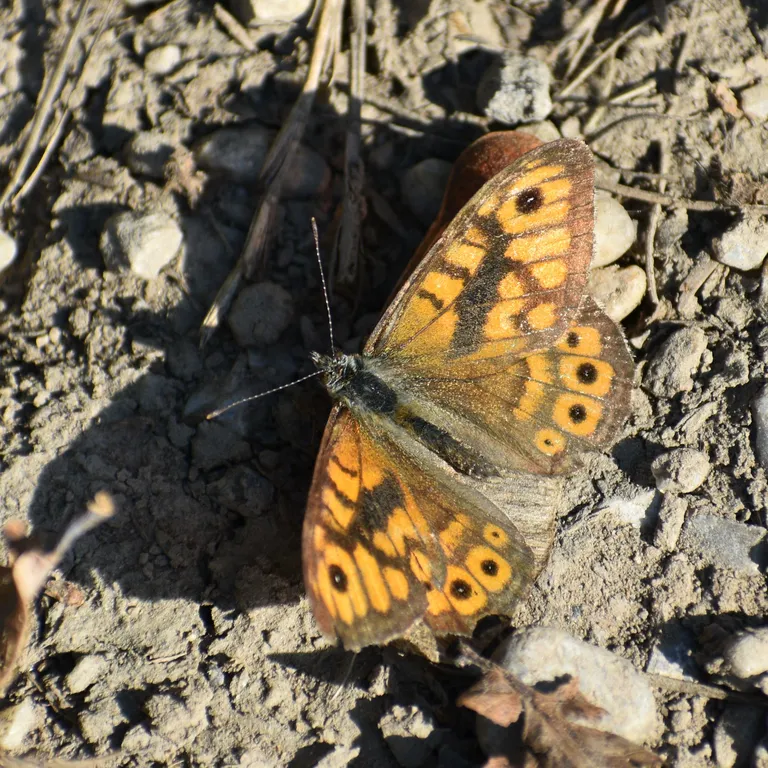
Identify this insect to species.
Lasiommata megera (also Pararge megera)
